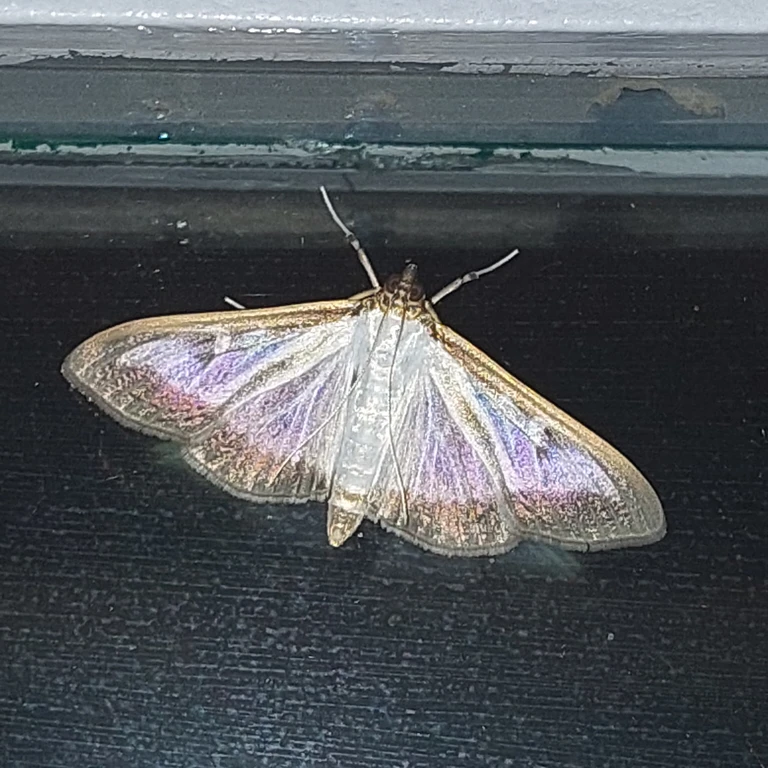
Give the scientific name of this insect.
Cydalima perspectalis
